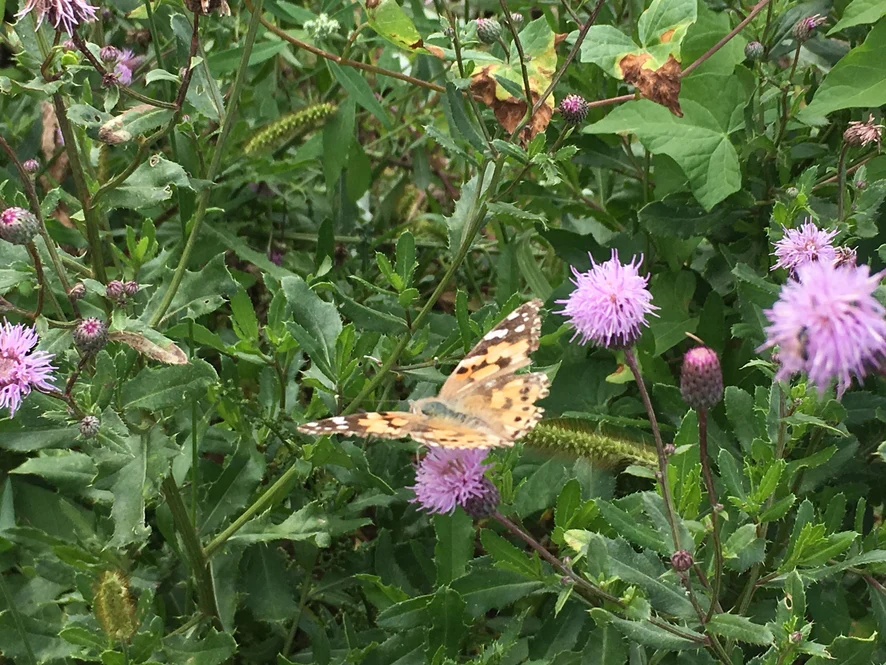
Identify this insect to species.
Vanessa cardui
